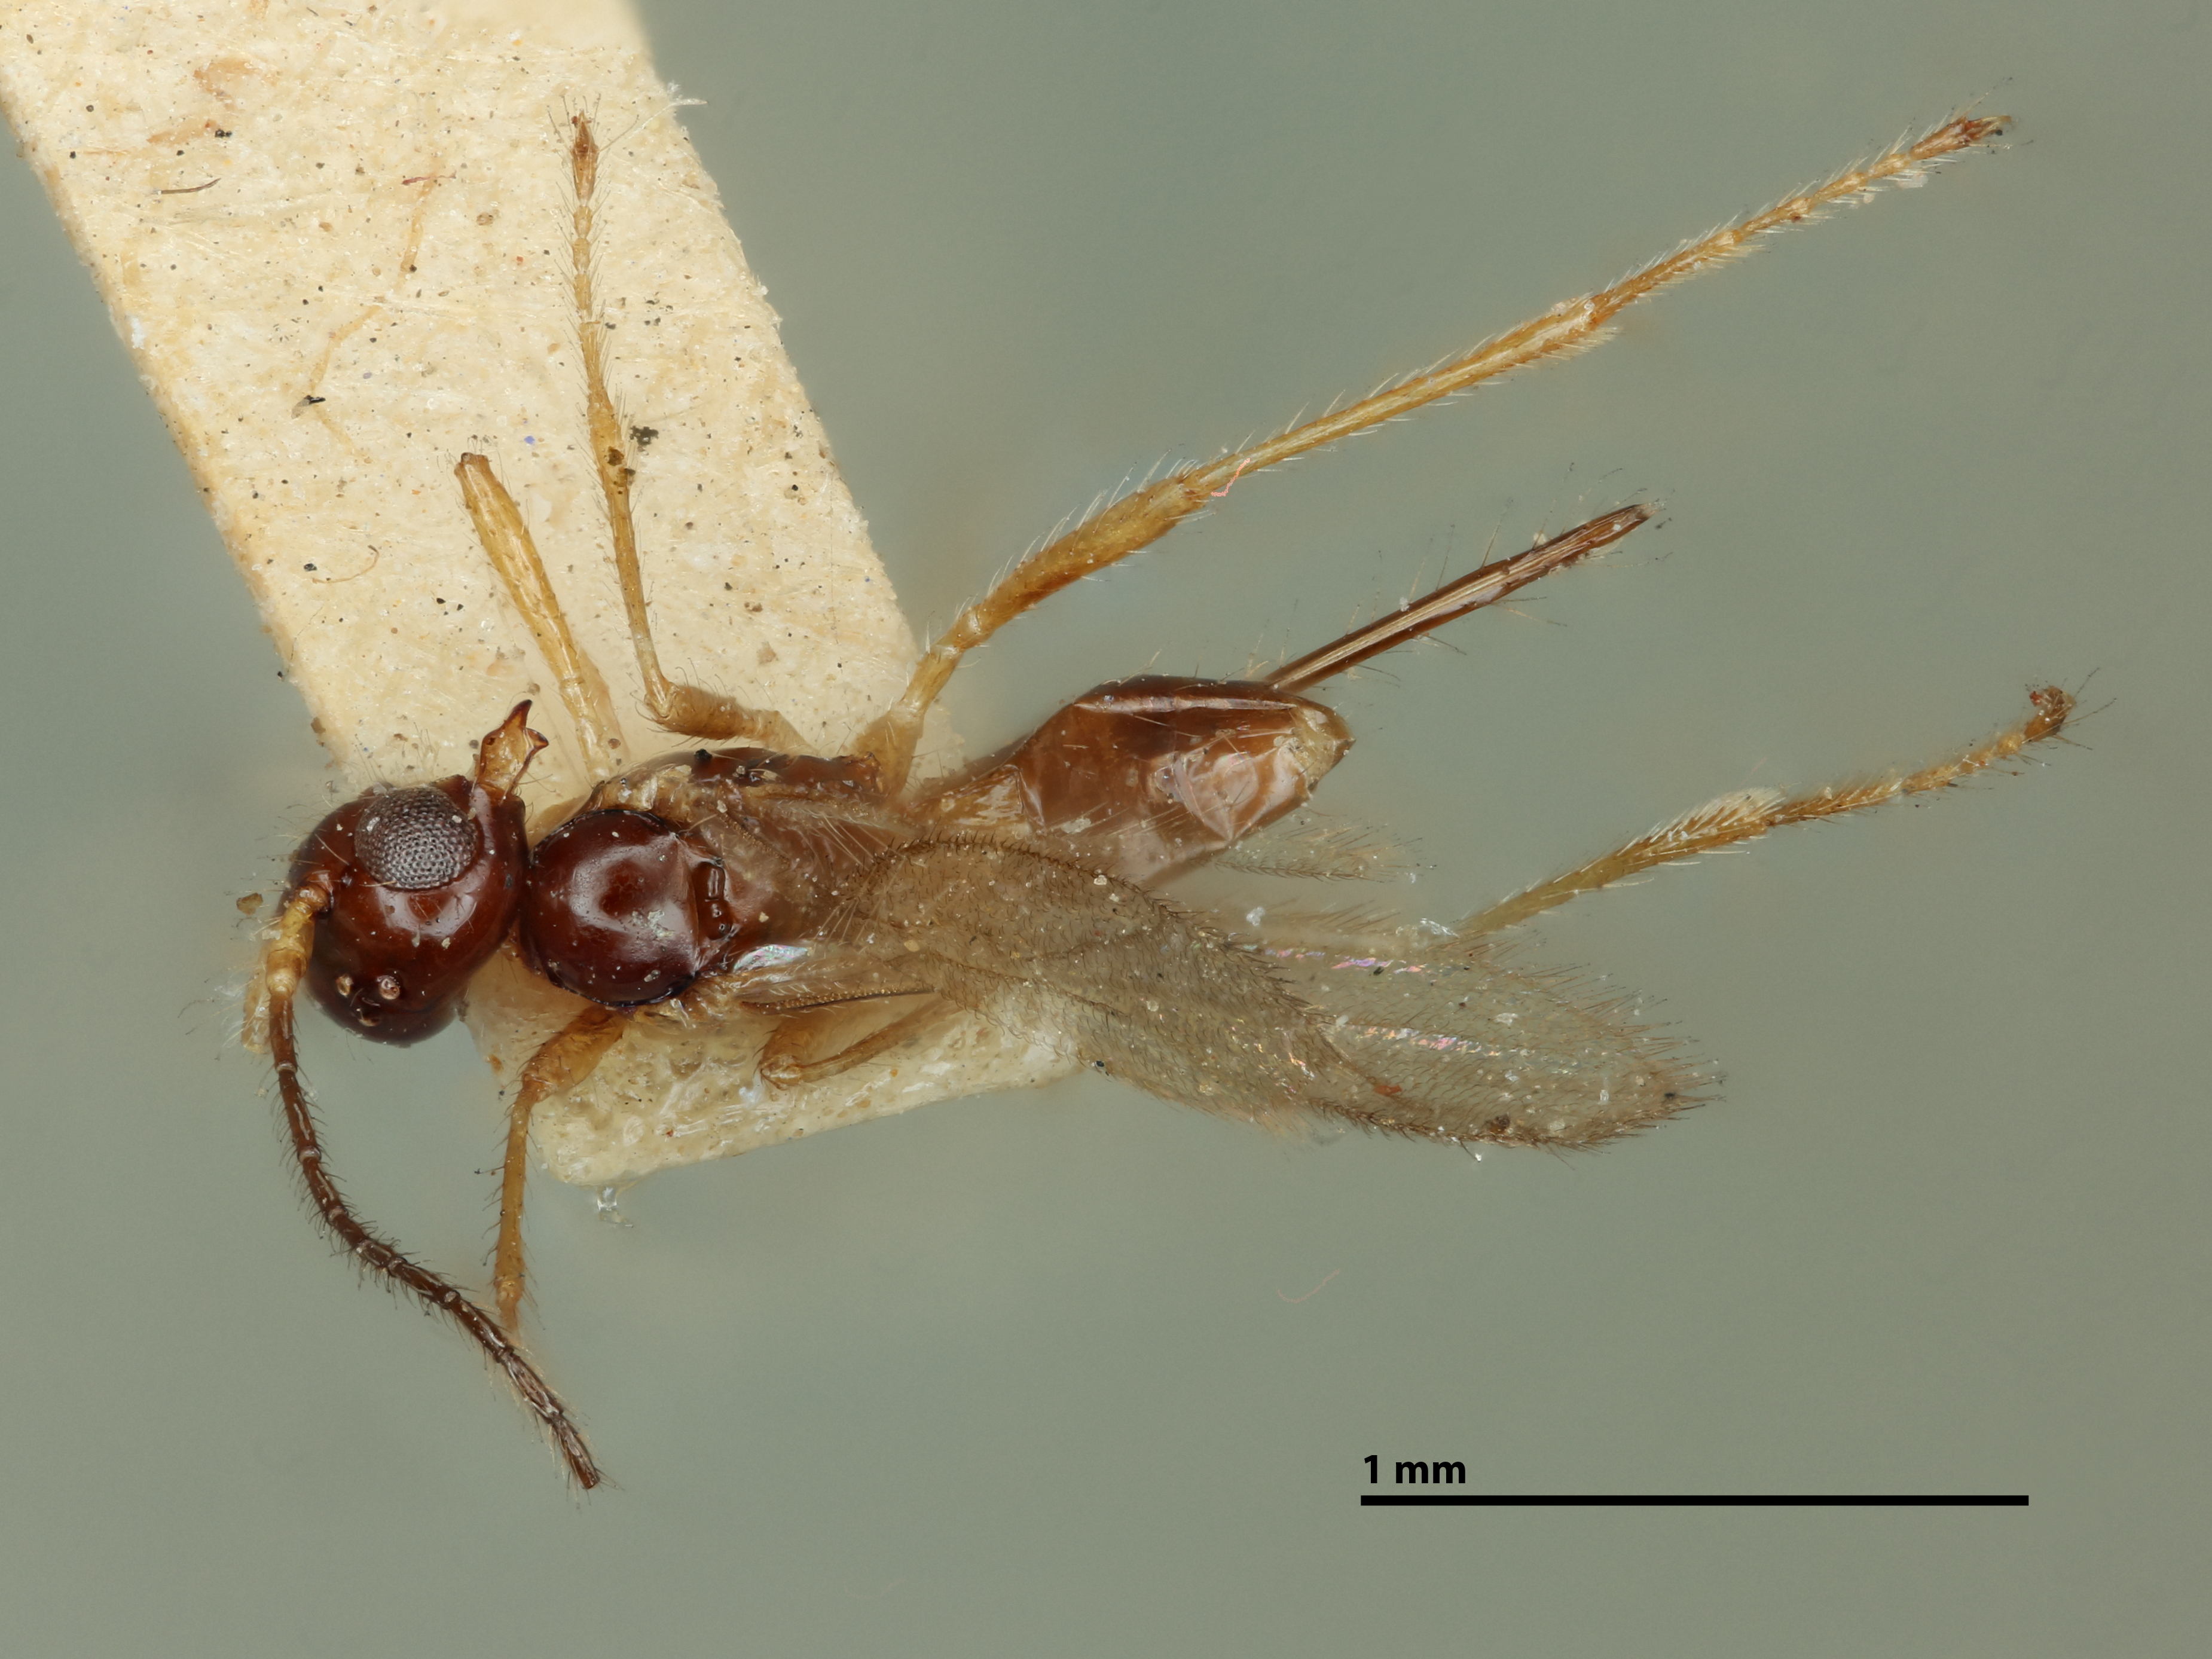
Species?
Aphaereta californica
